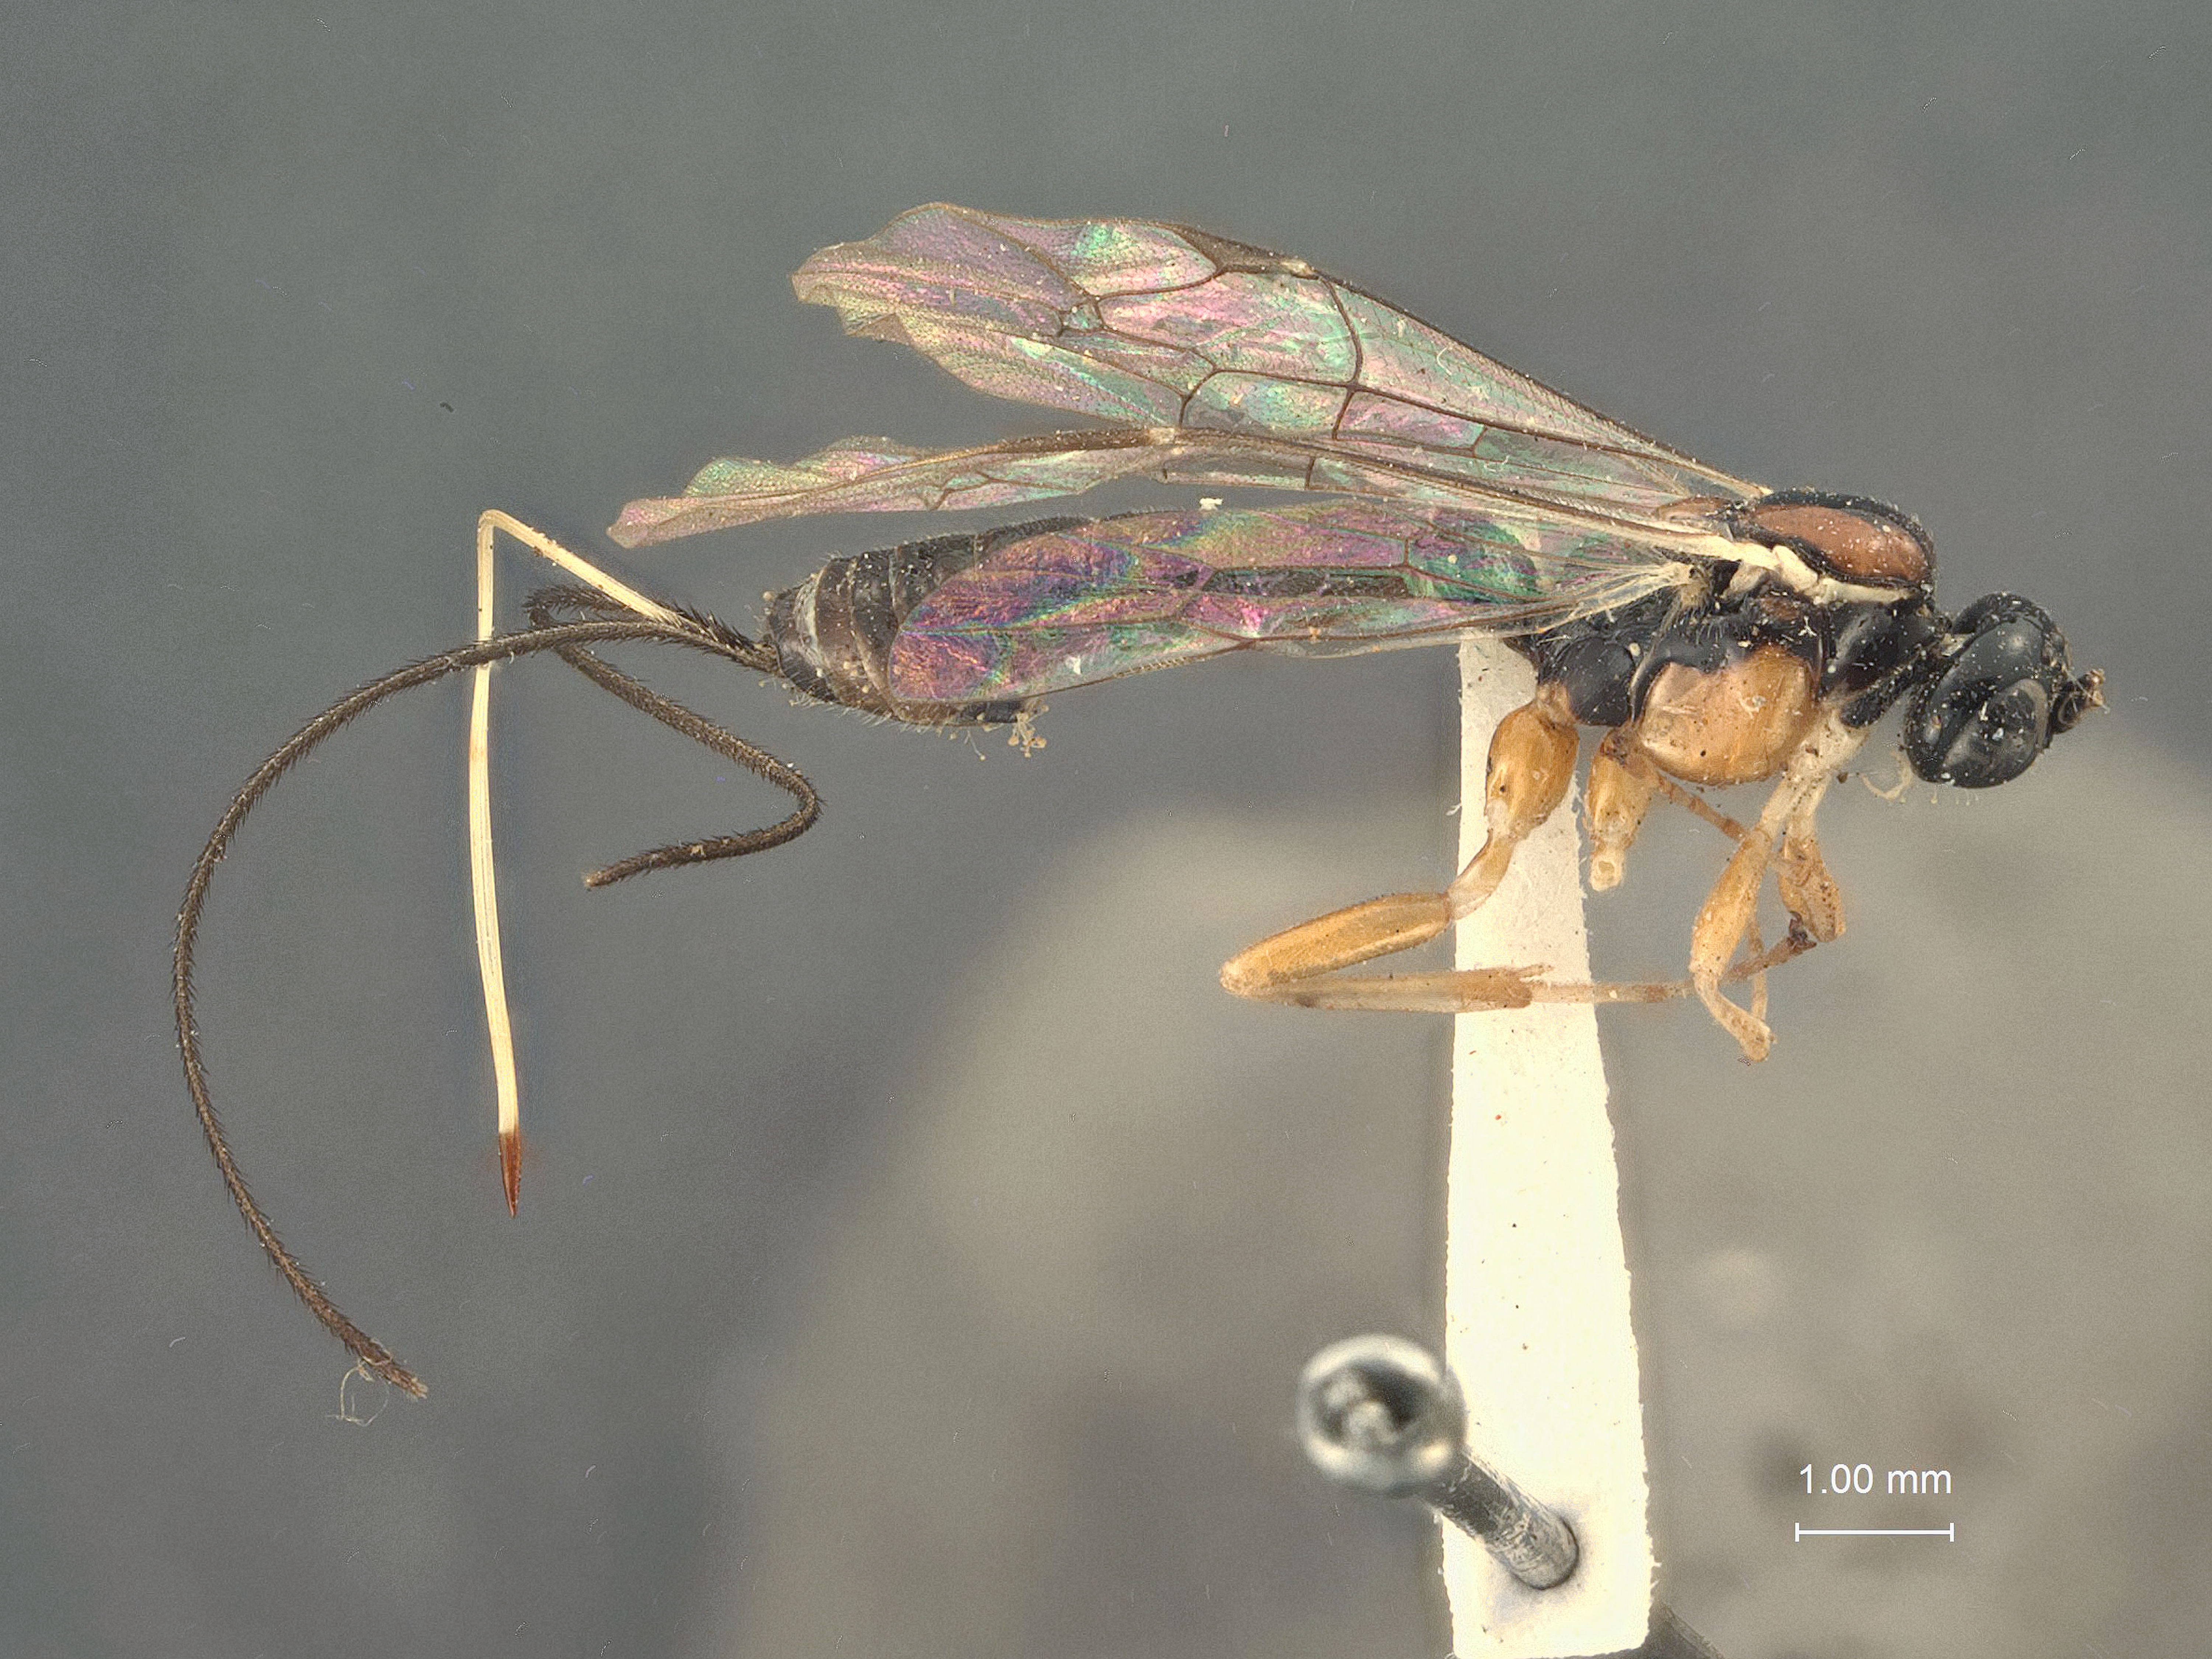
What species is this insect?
Calliephialtes thurberiae
